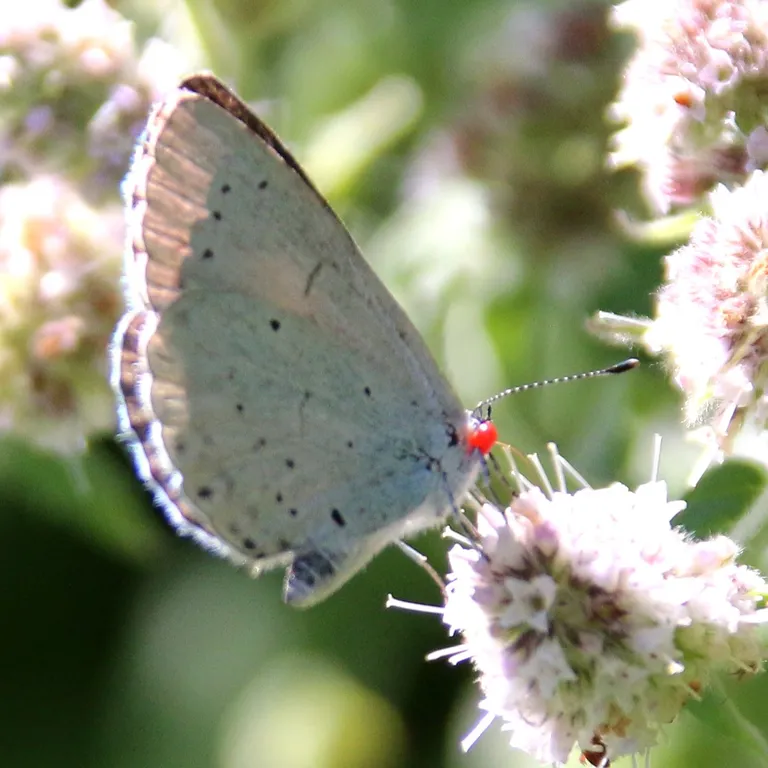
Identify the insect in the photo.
Celastrina argiolus
